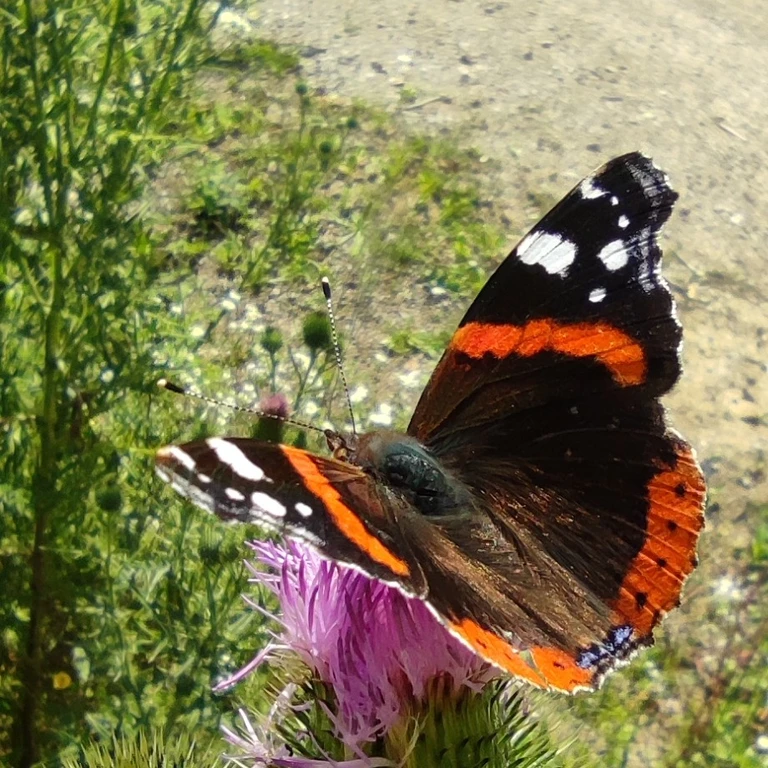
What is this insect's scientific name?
Vanessa atalanta
